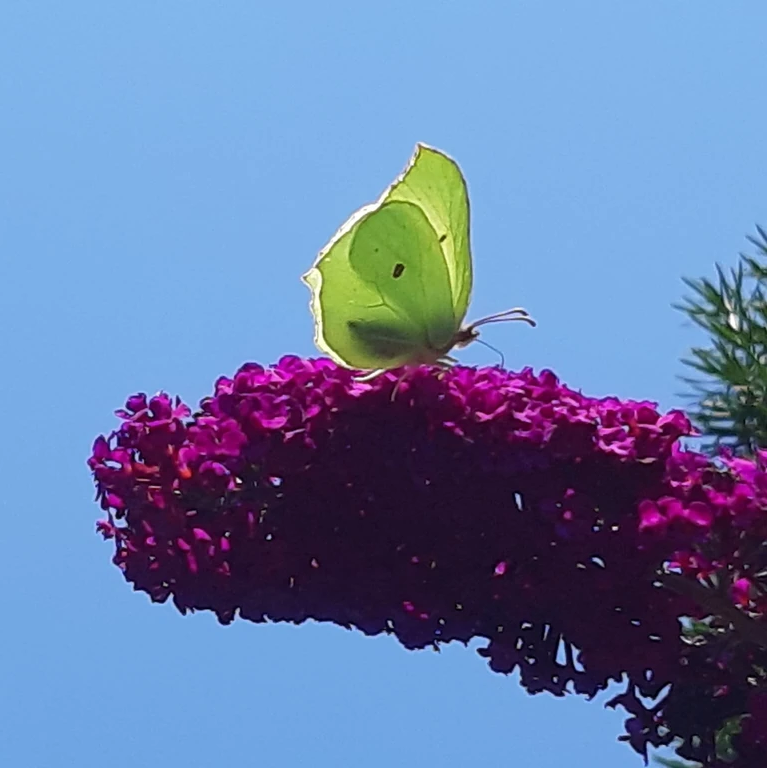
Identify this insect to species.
Gonepteryx rhamni
